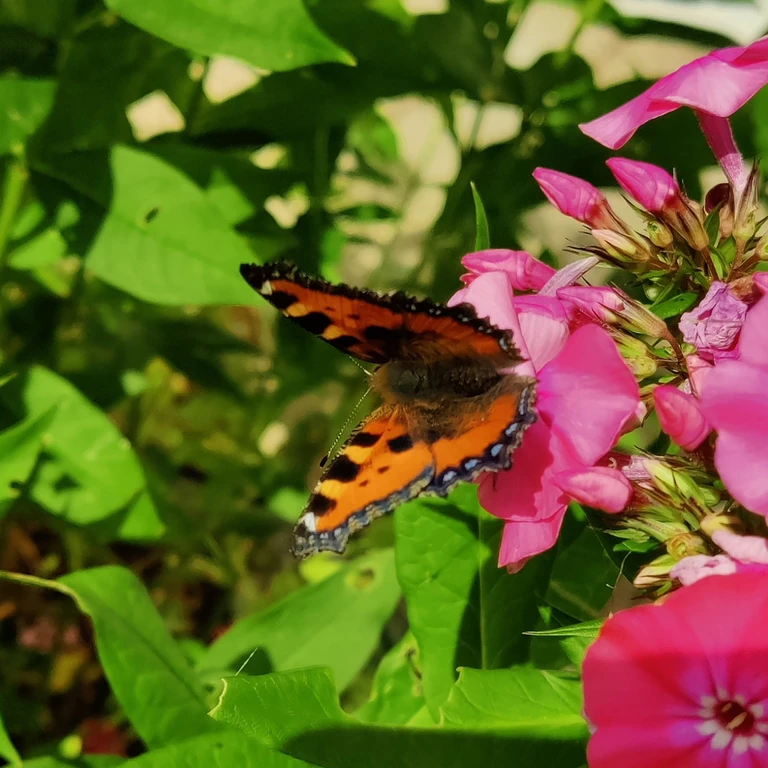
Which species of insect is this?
Aglais urticae
